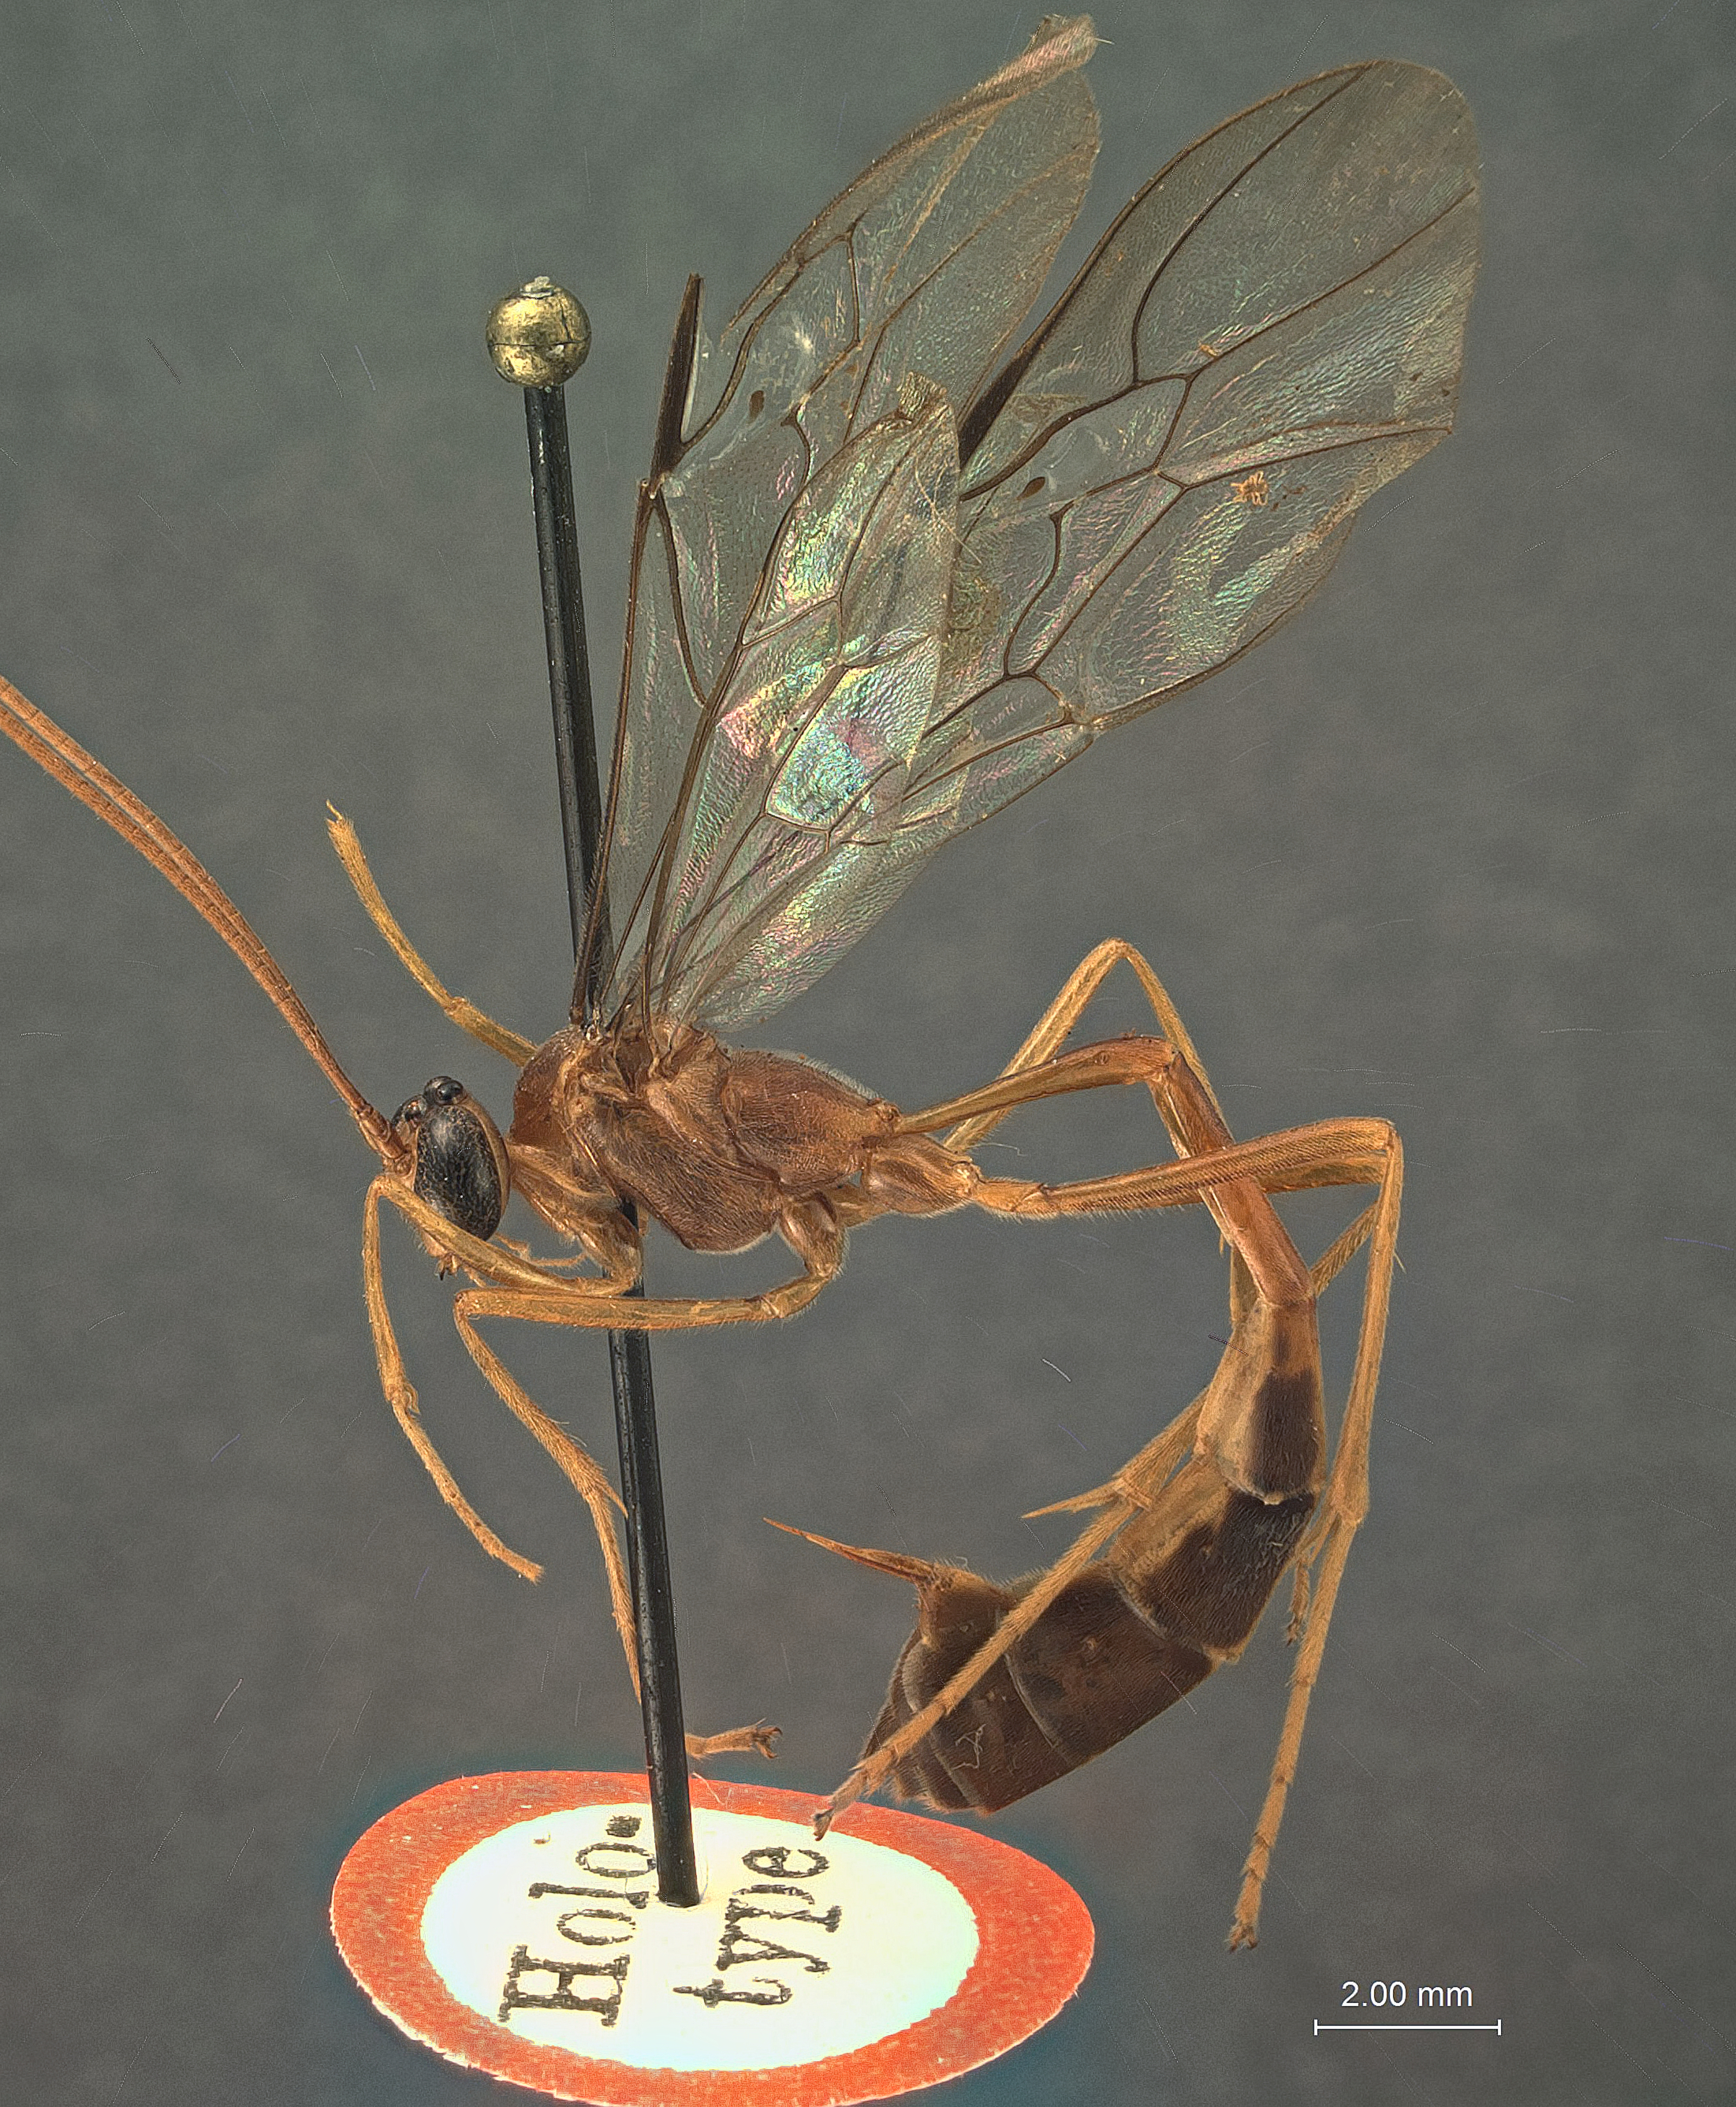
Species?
Enicospilus aylax
